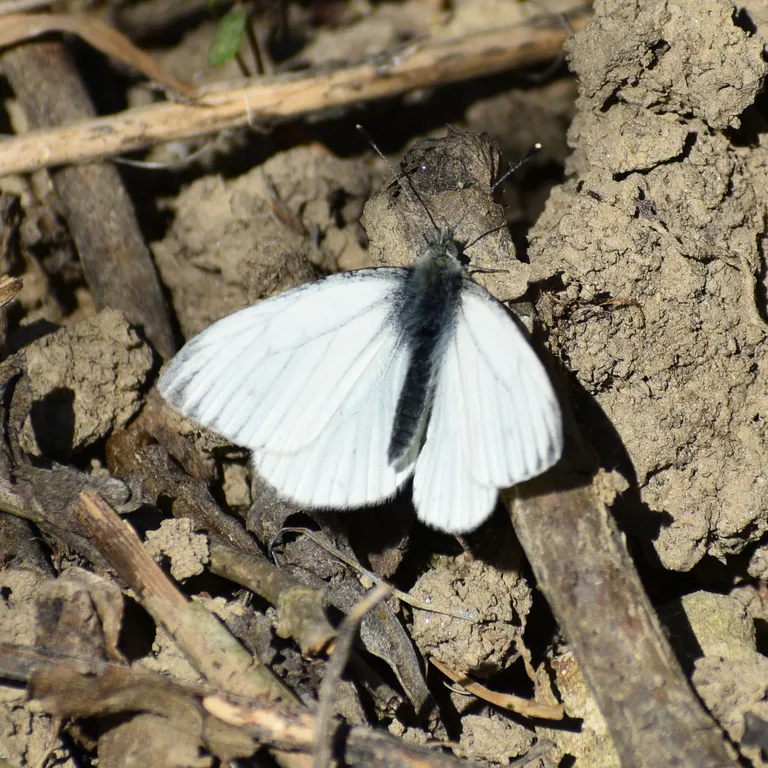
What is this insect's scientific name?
Pieris napi
